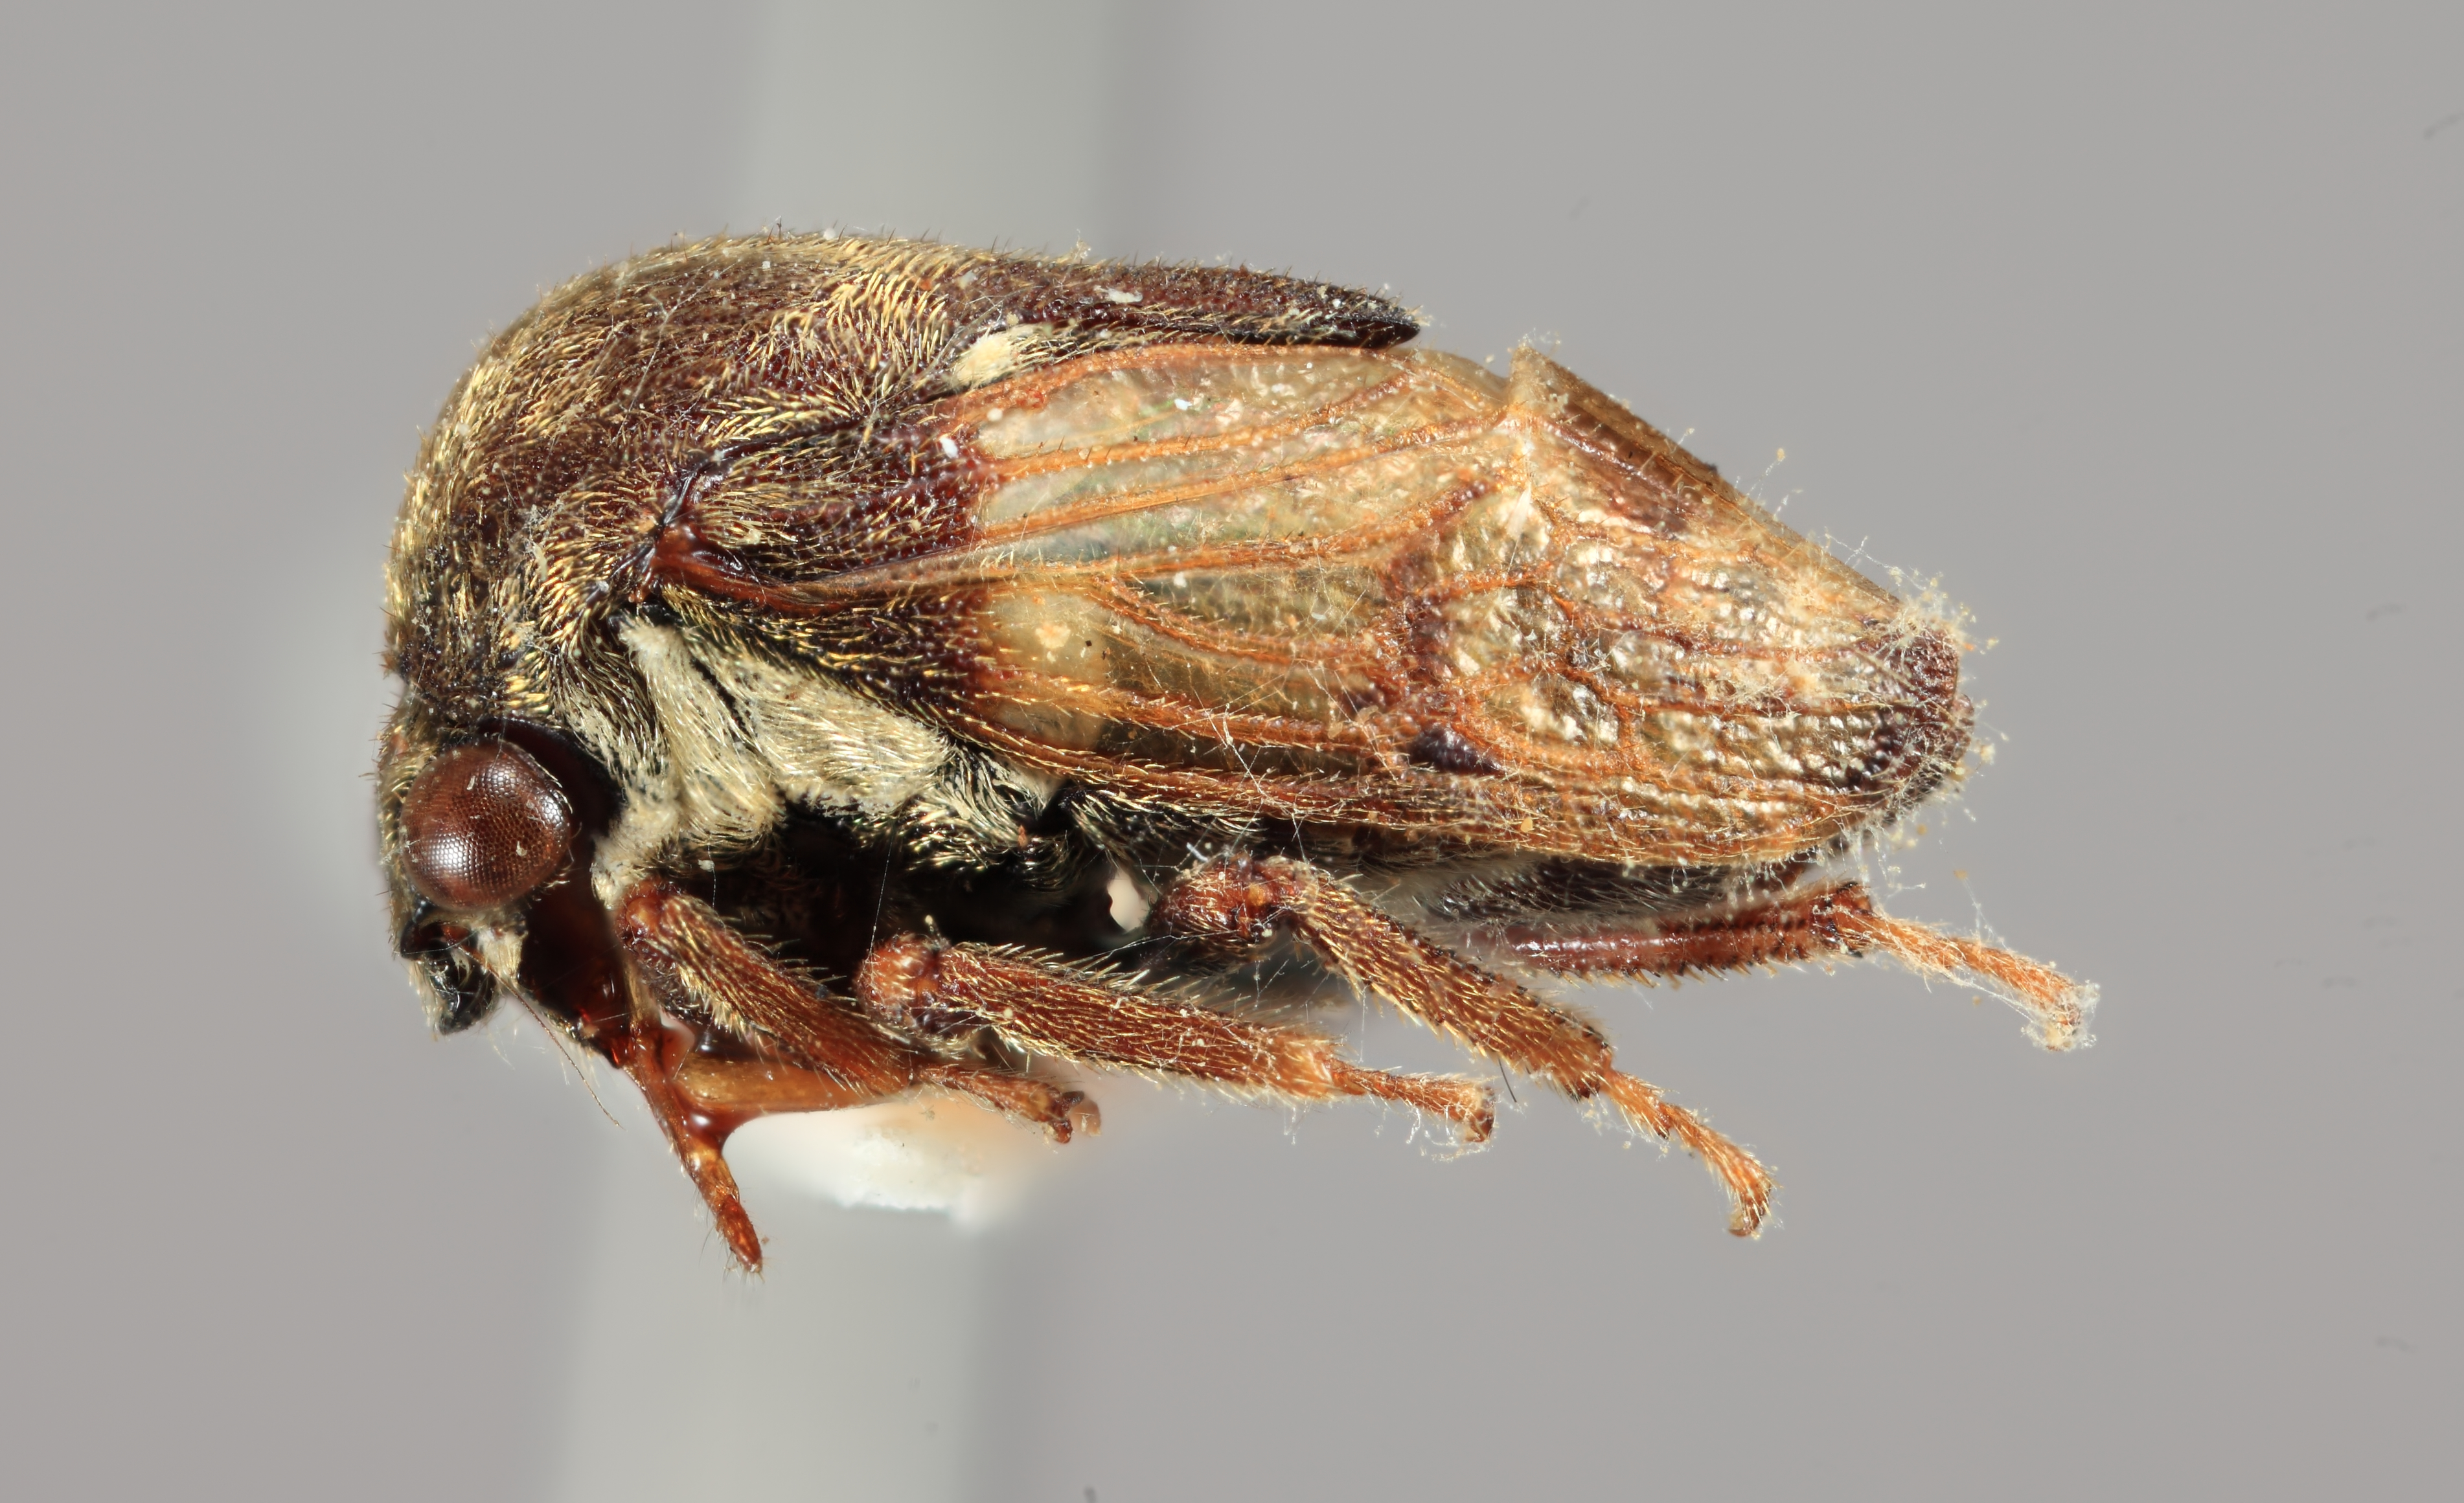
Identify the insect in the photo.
Gargara sordida
